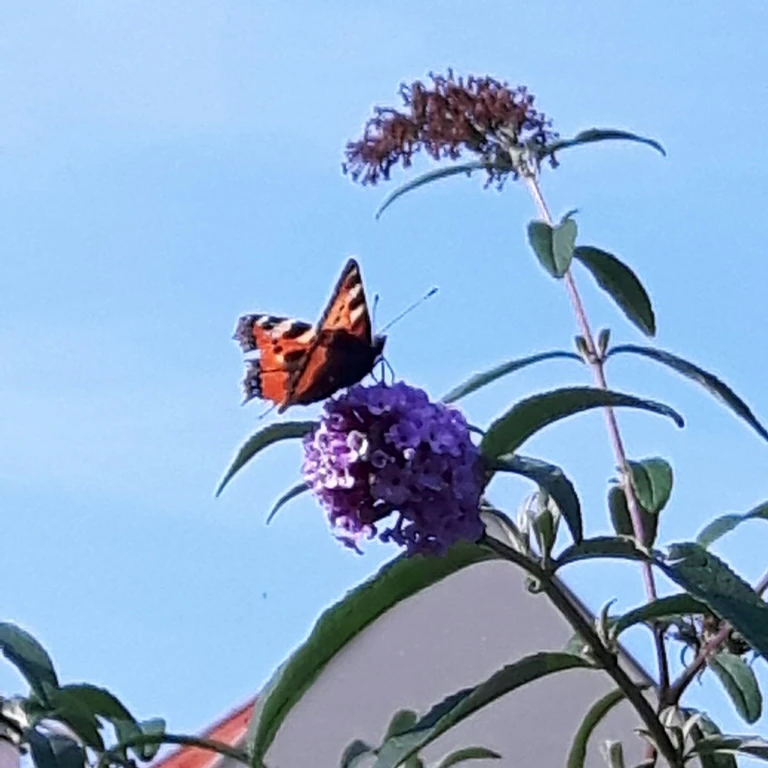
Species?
Aglais urticae
